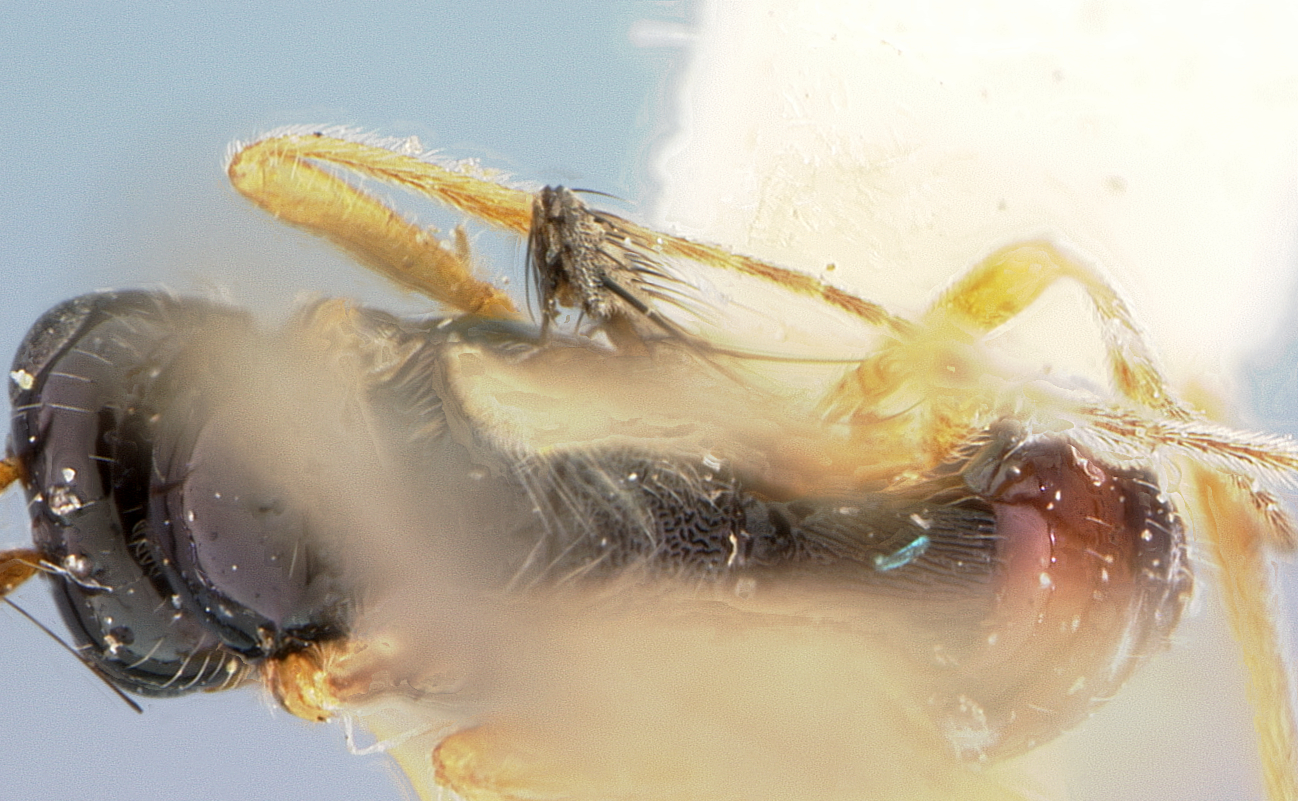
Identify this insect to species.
Opius posadai
